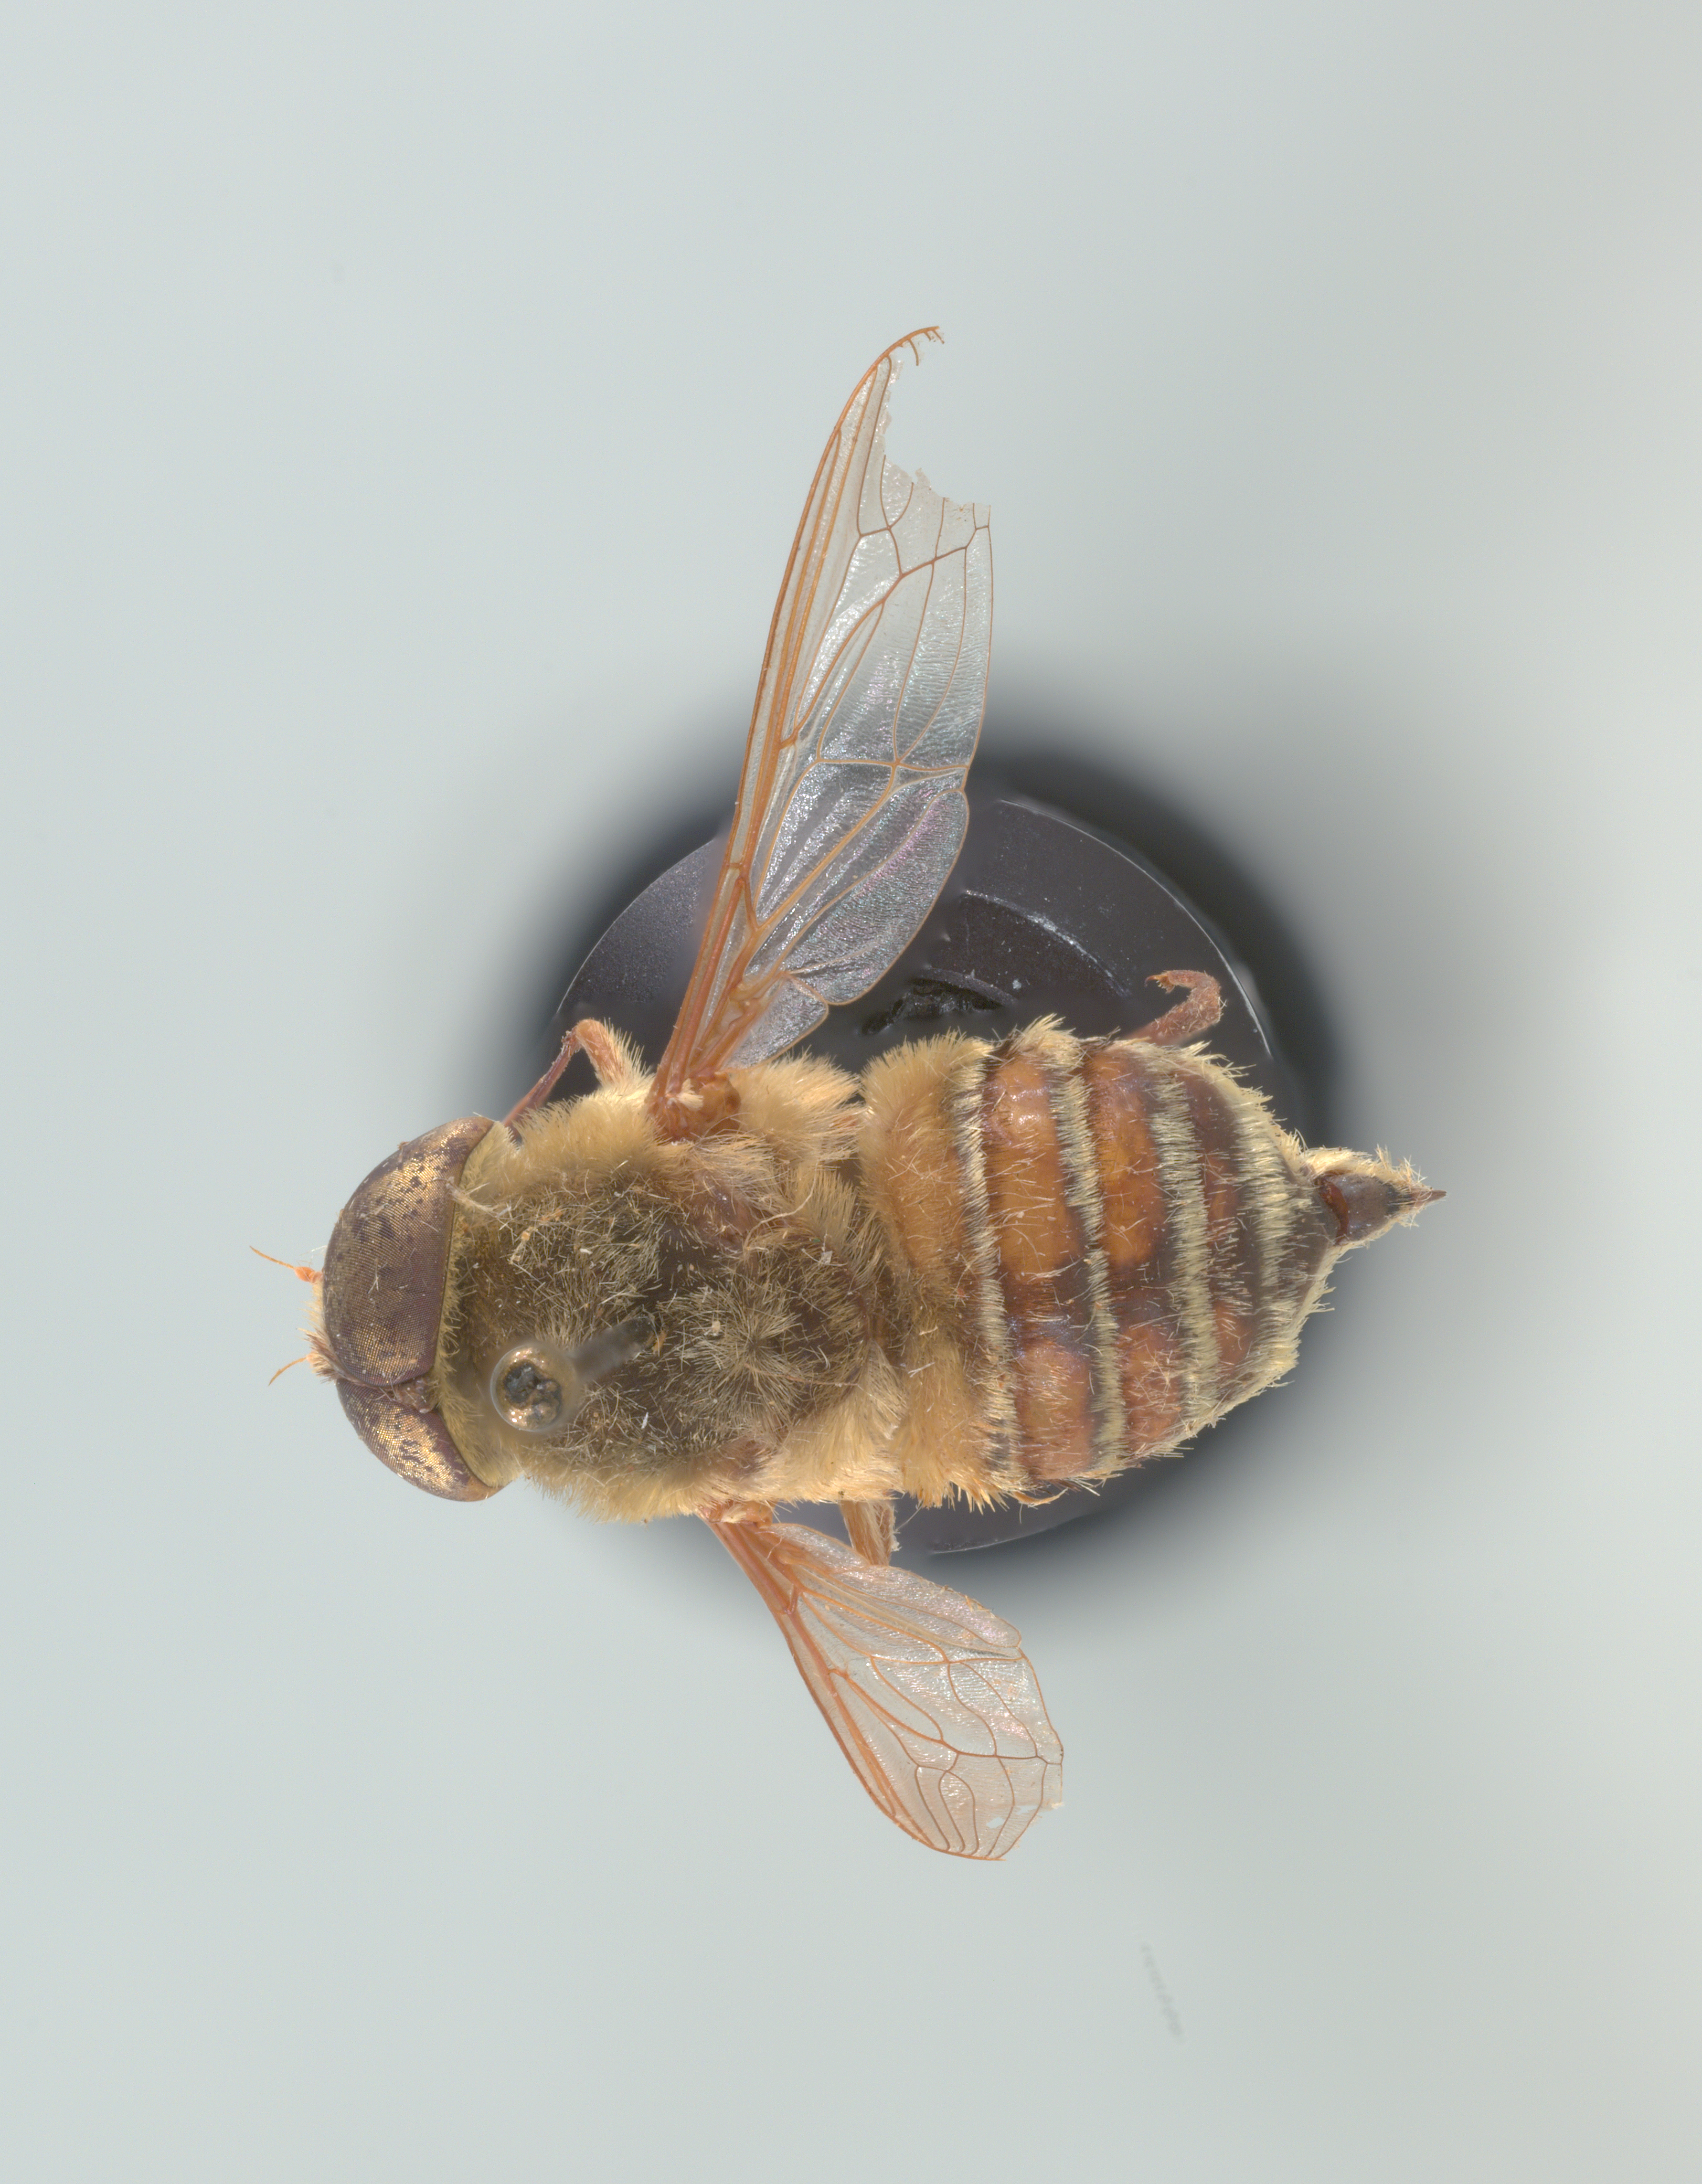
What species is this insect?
Neorhynchocephalus volaticus
